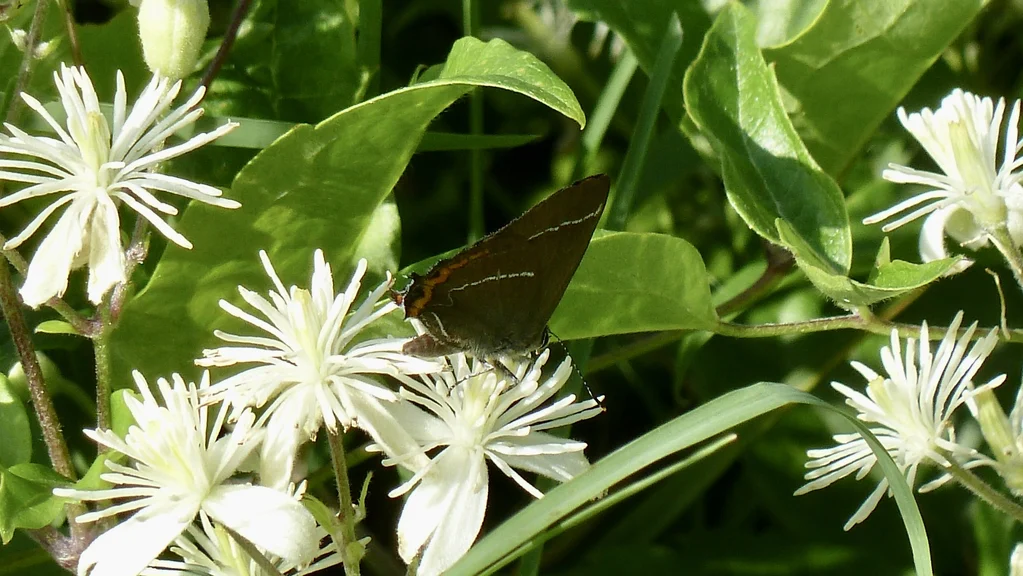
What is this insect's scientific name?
Satyrium w-album
